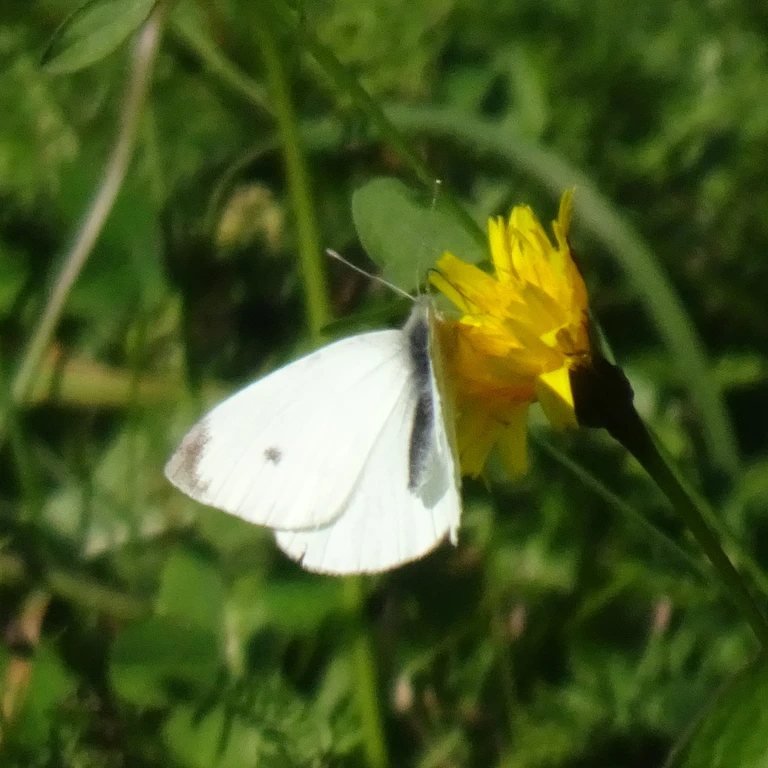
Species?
Pieris rapae
